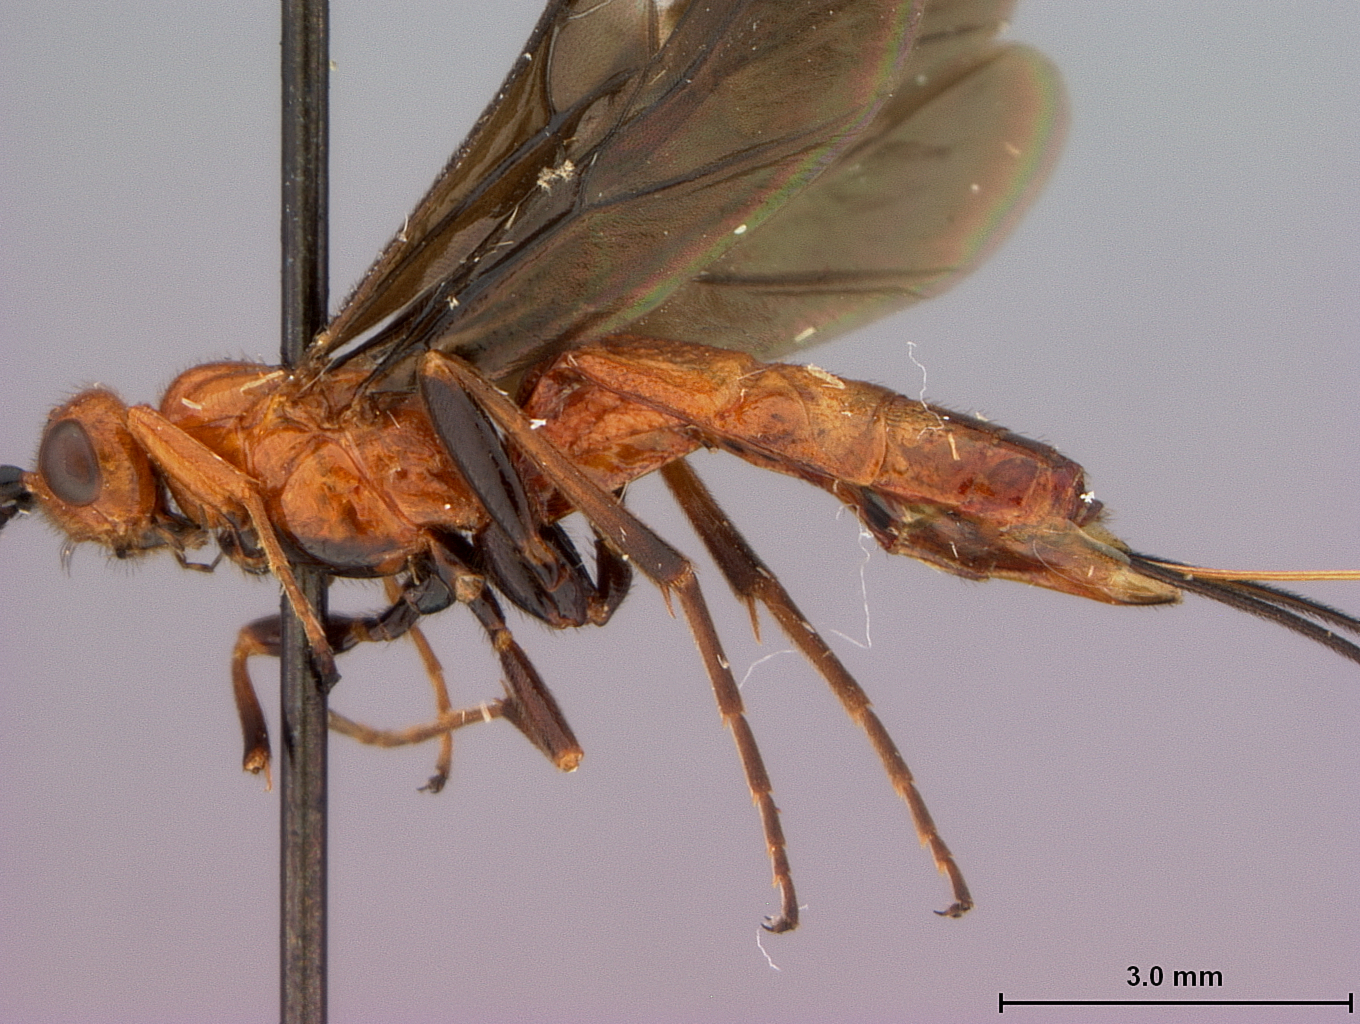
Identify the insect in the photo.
Vipio chinensis
